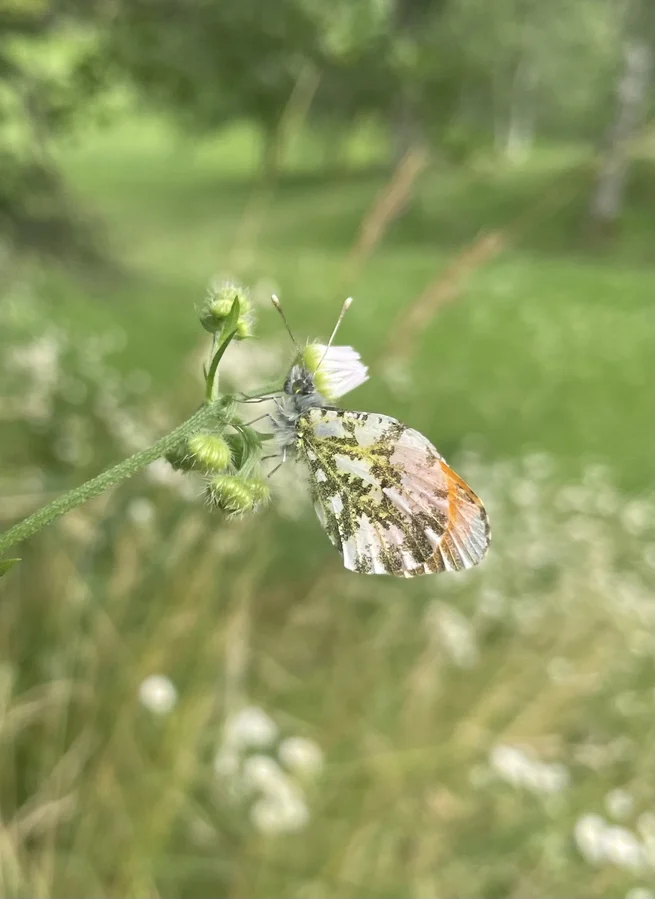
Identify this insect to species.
Anthocharis cardamines
